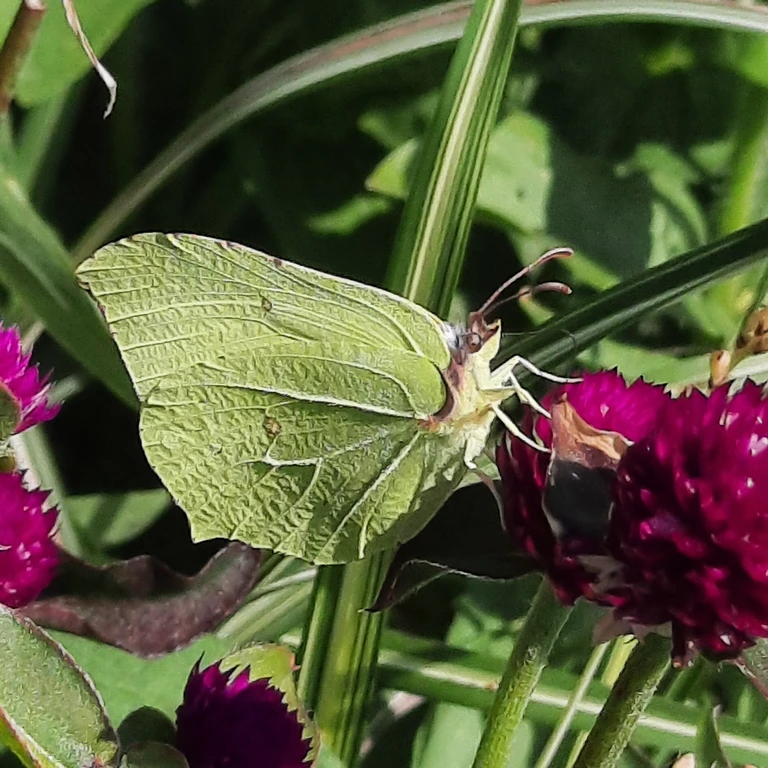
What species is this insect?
Gonepteryx rhamni
